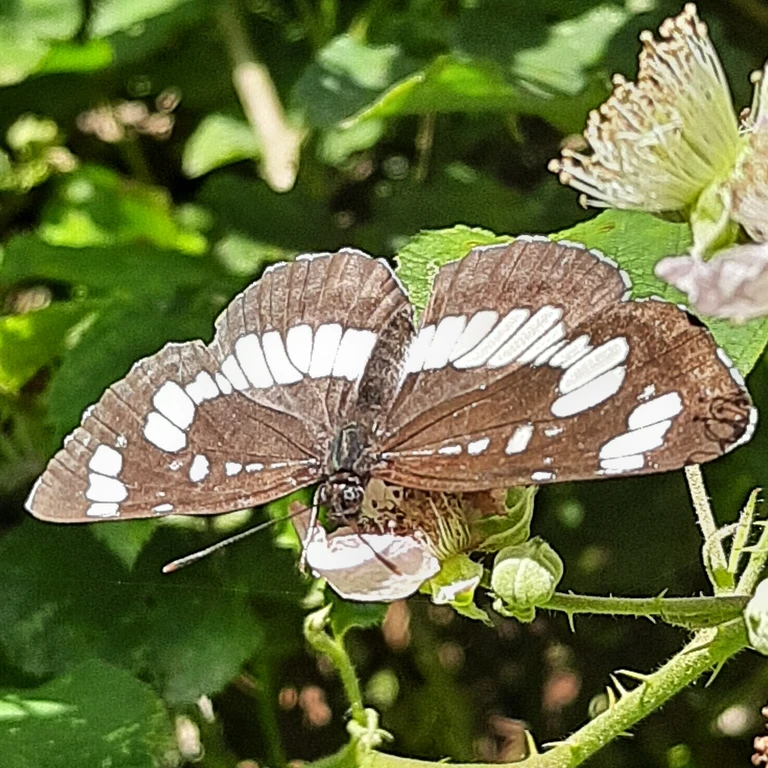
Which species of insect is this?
Neptis rivularis
